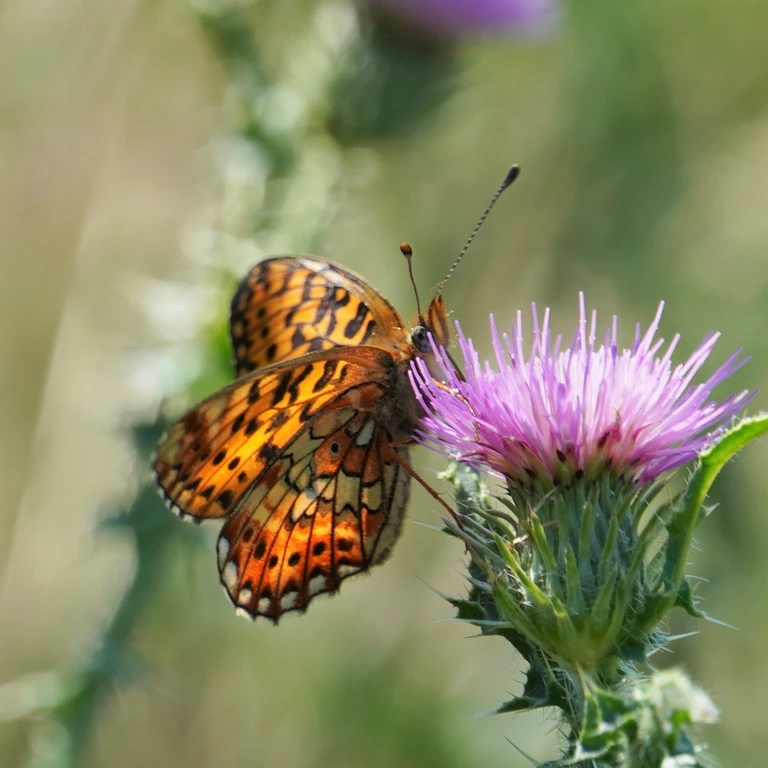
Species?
Boloria euphrosyne (also Clossiana euphrosyne)
